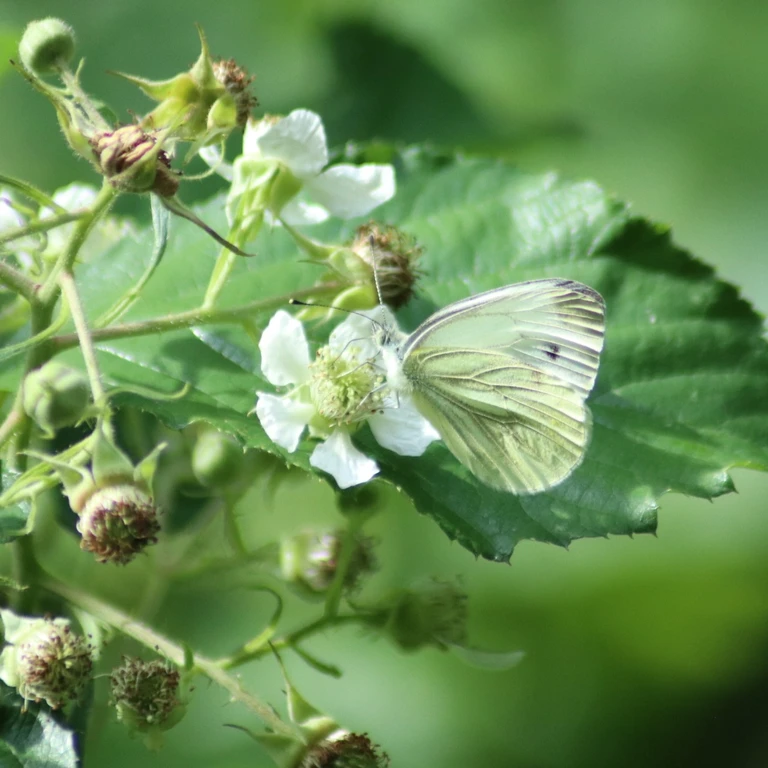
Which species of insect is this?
Pieris napi
